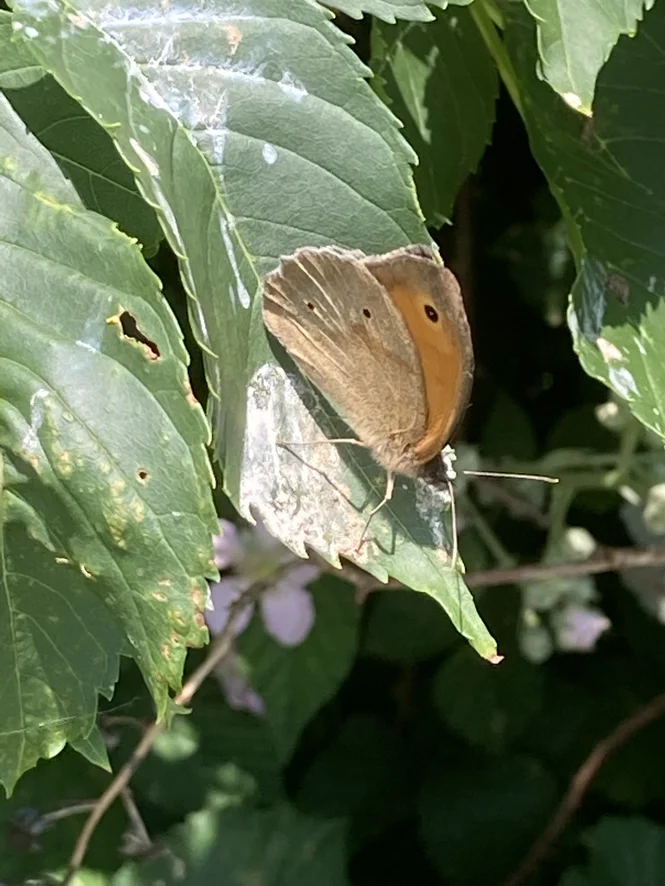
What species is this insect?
Maniola jurtina
